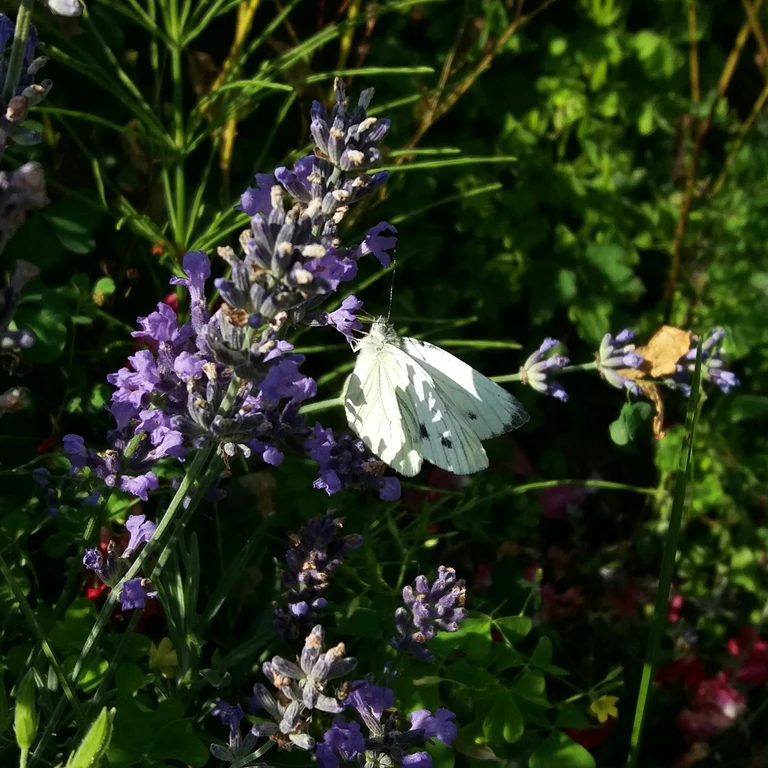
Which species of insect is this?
Pieris napi
